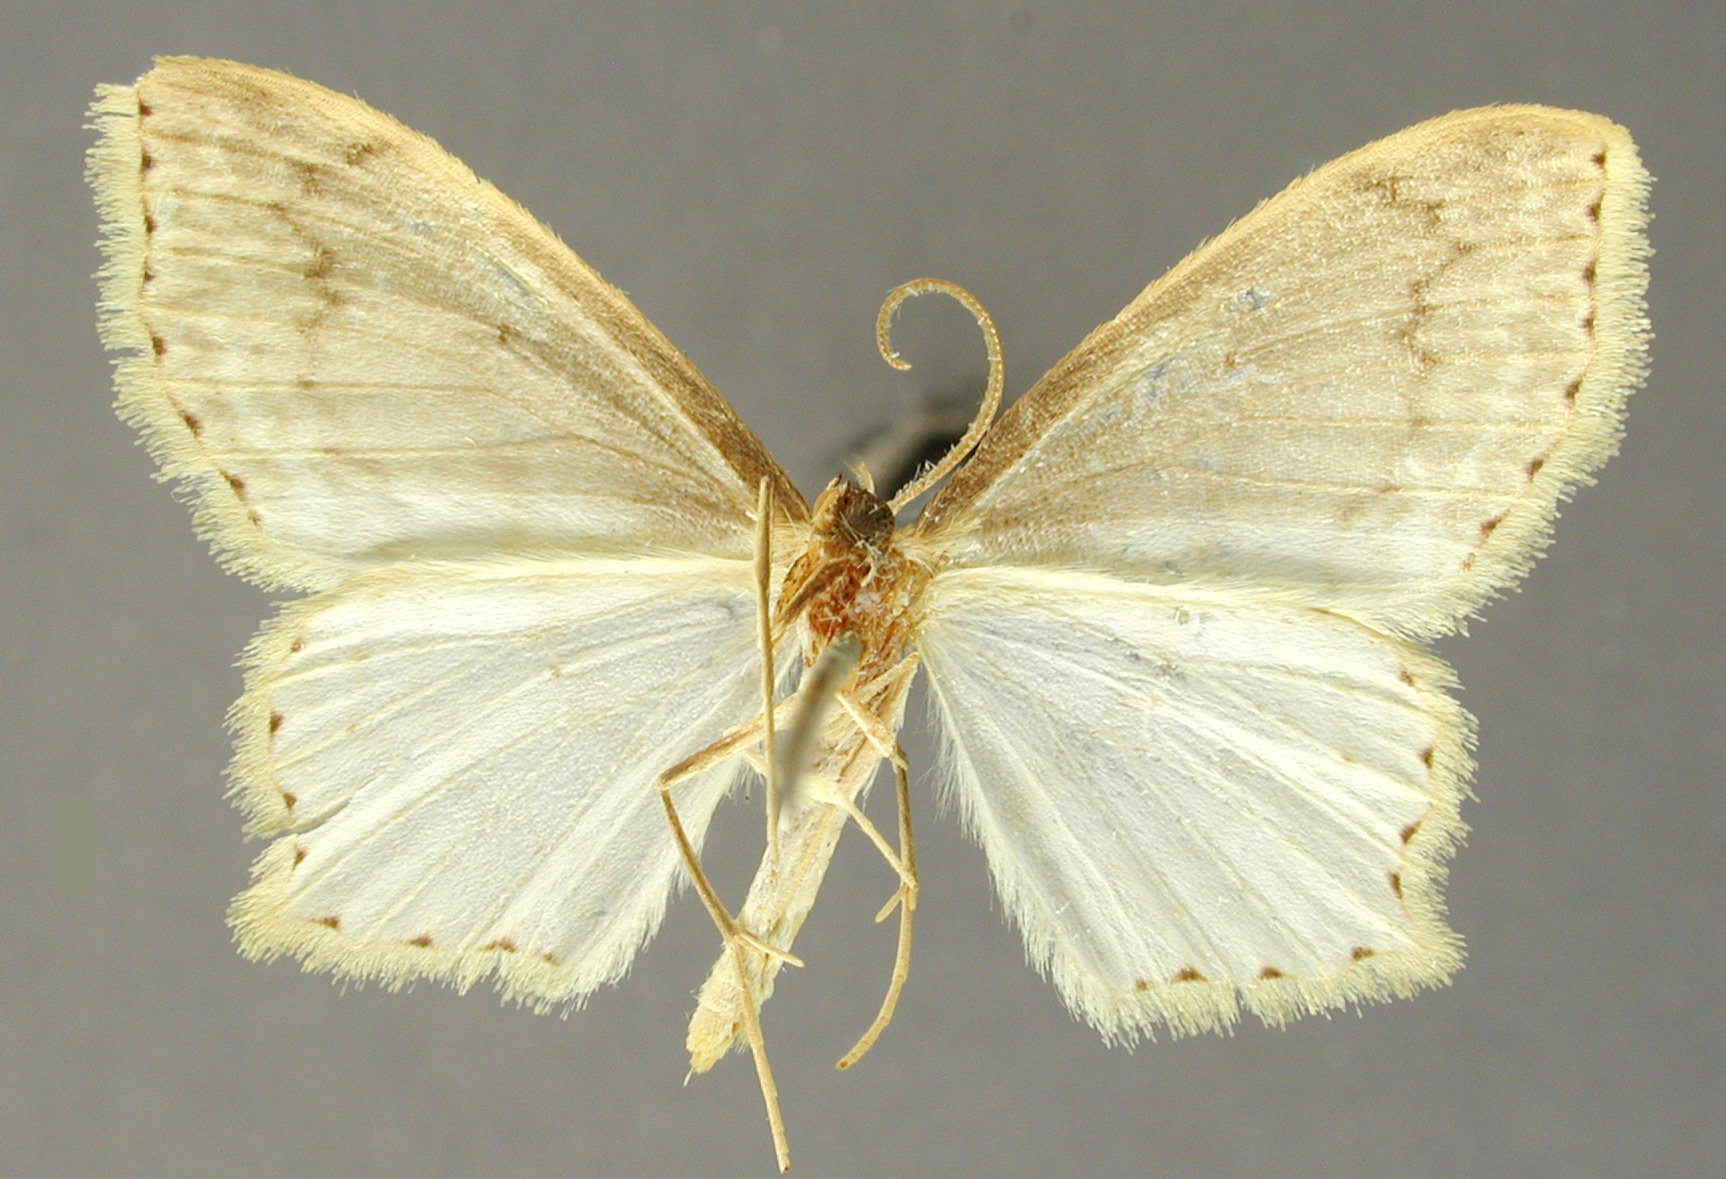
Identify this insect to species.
Craspedia enucloides
